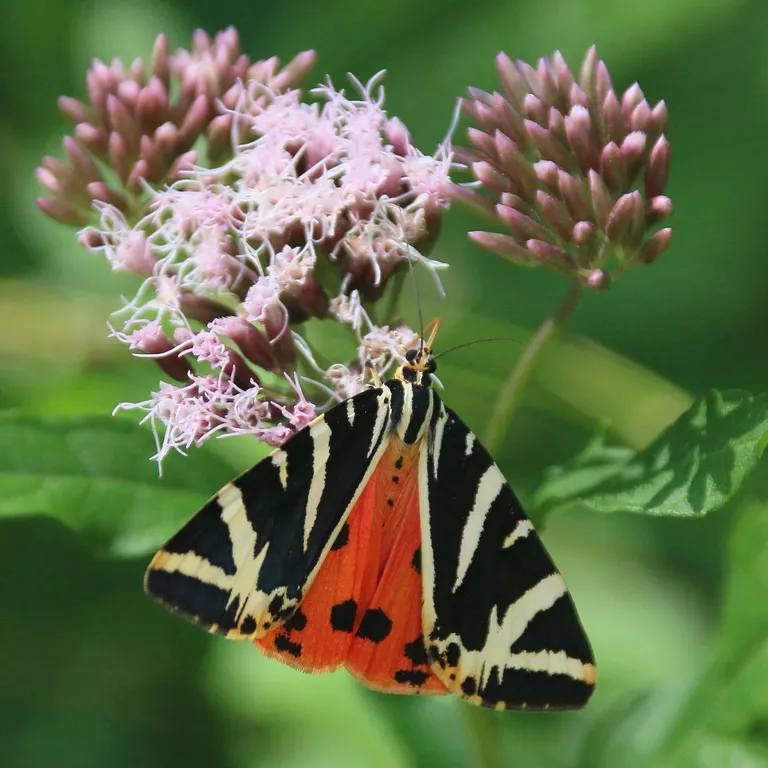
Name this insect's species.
Euplagia quadripunctaria
